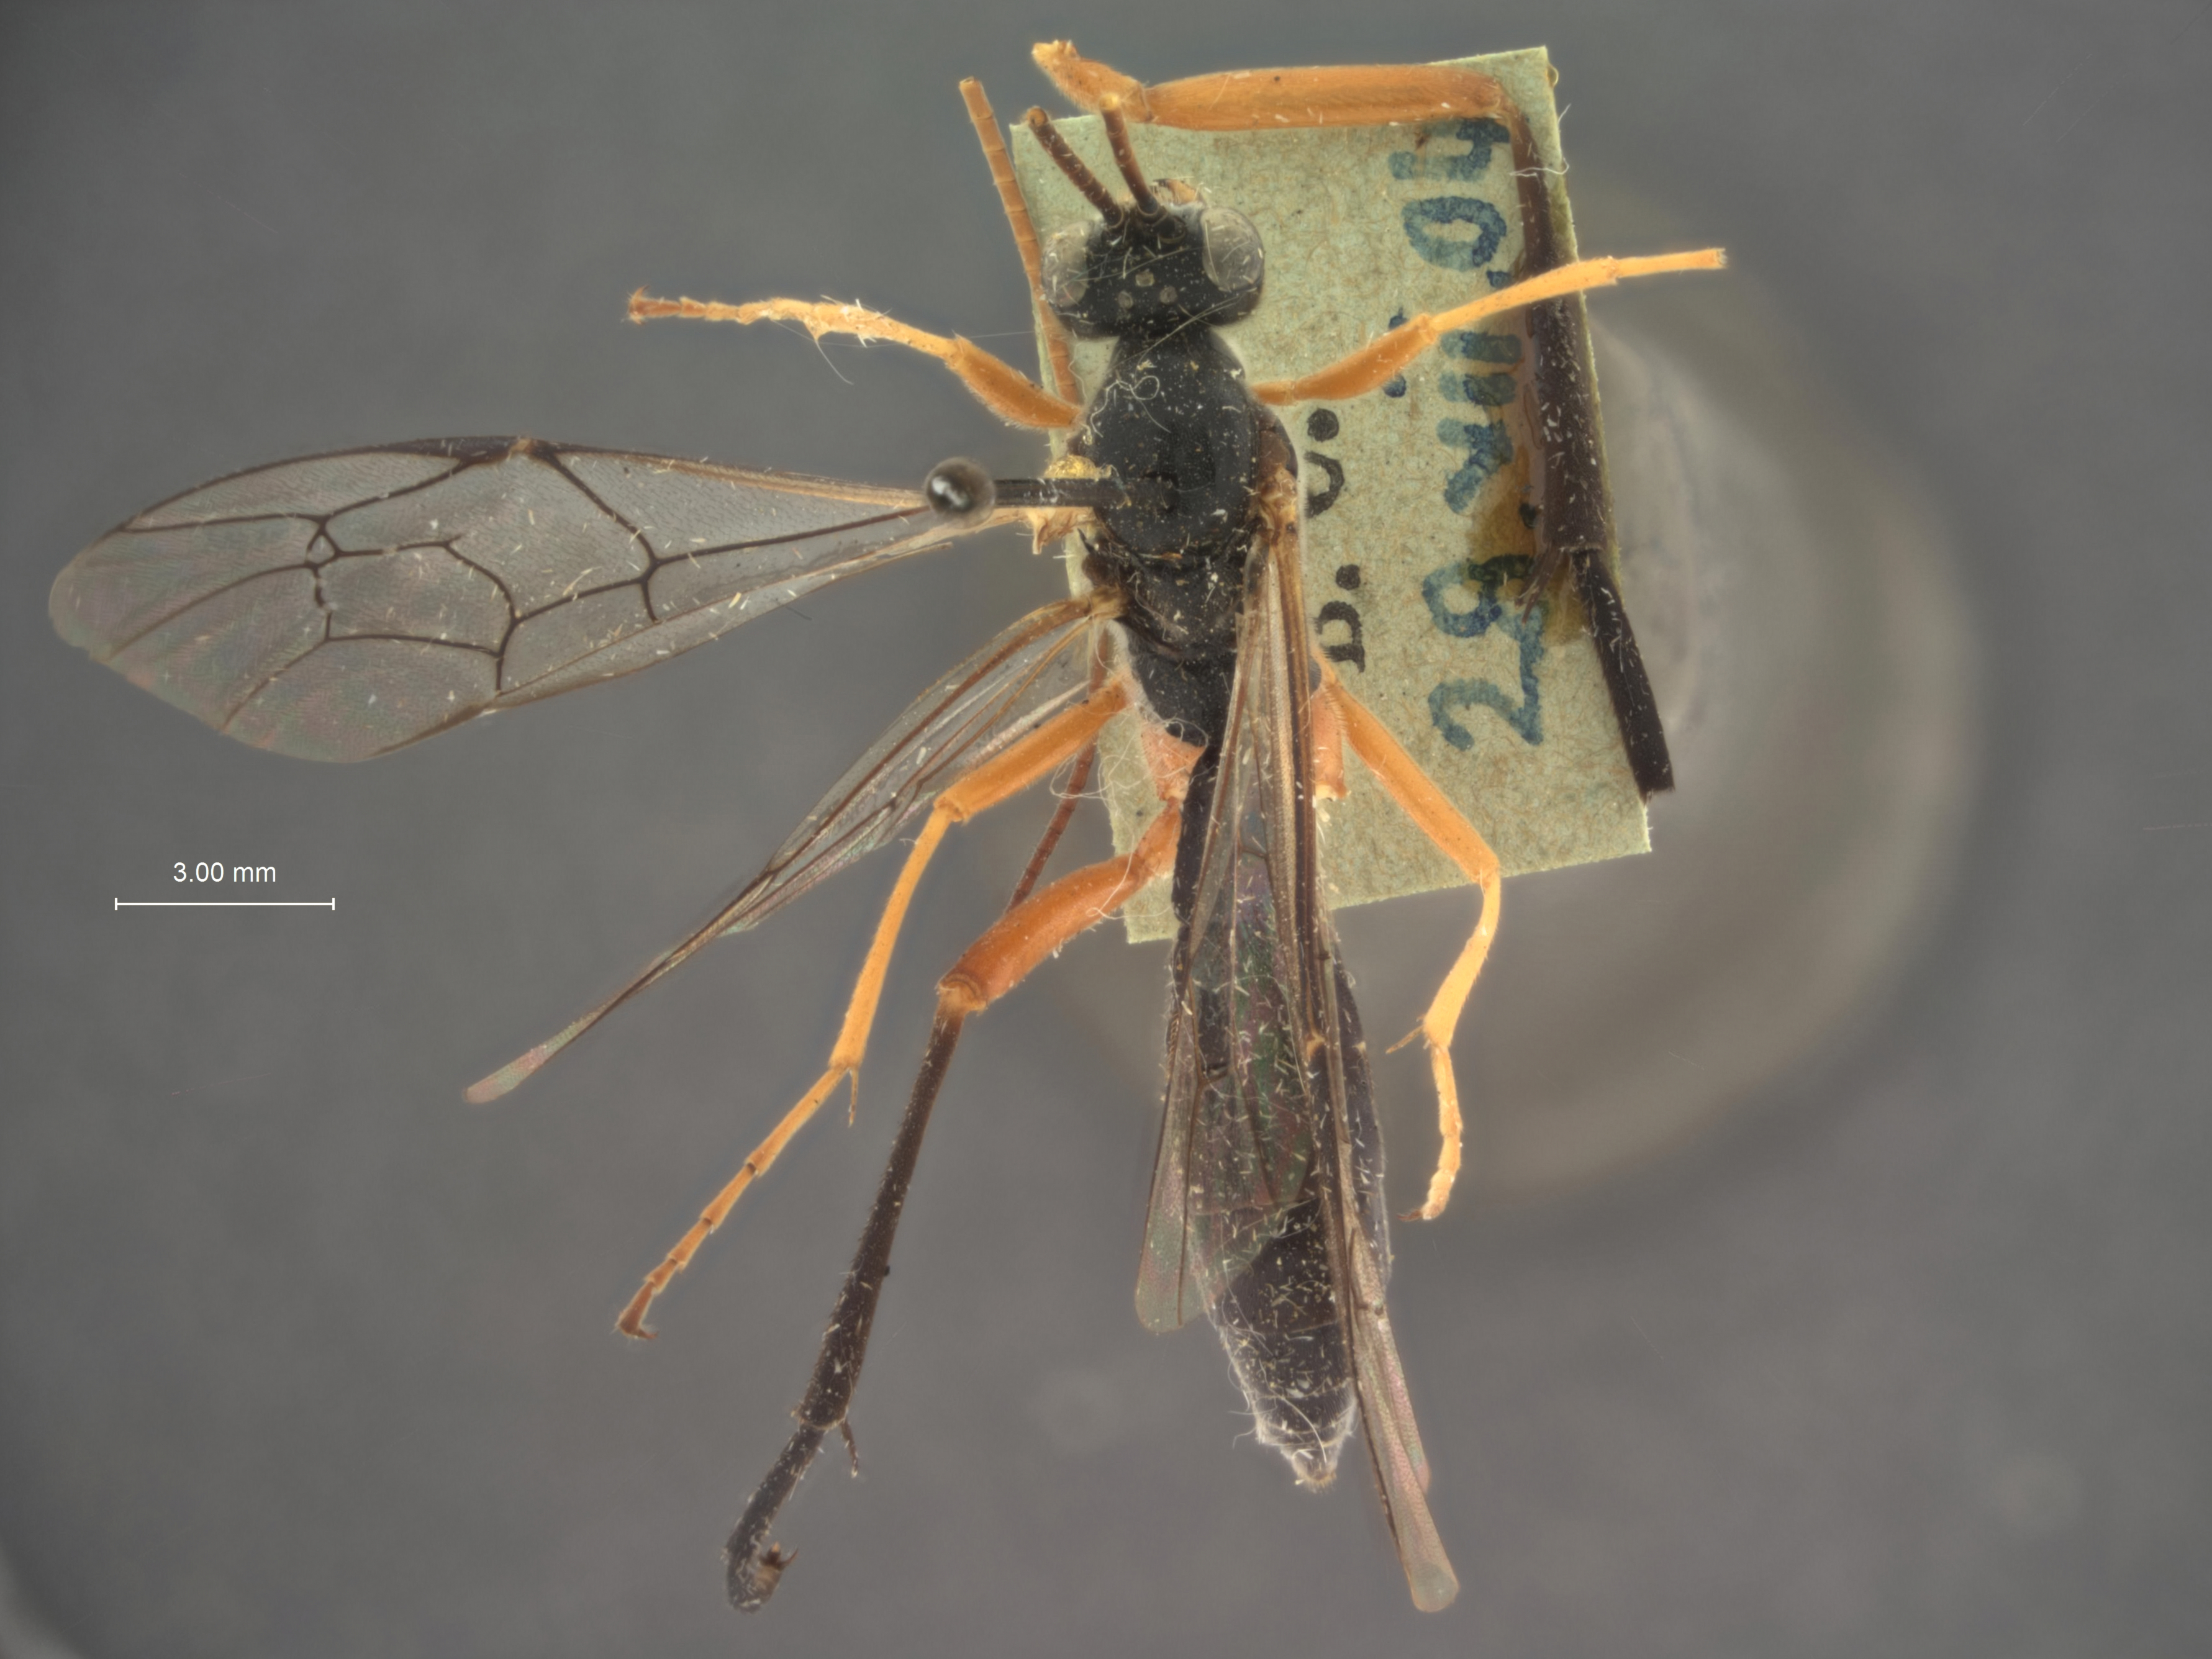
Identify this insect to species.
Protarchoides mandibularis
